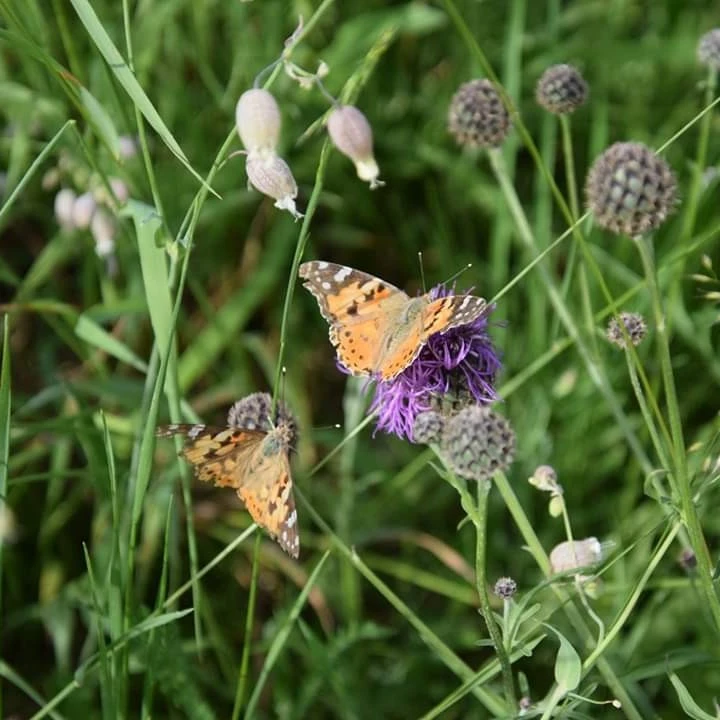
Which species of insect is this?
Vanessa cardui
